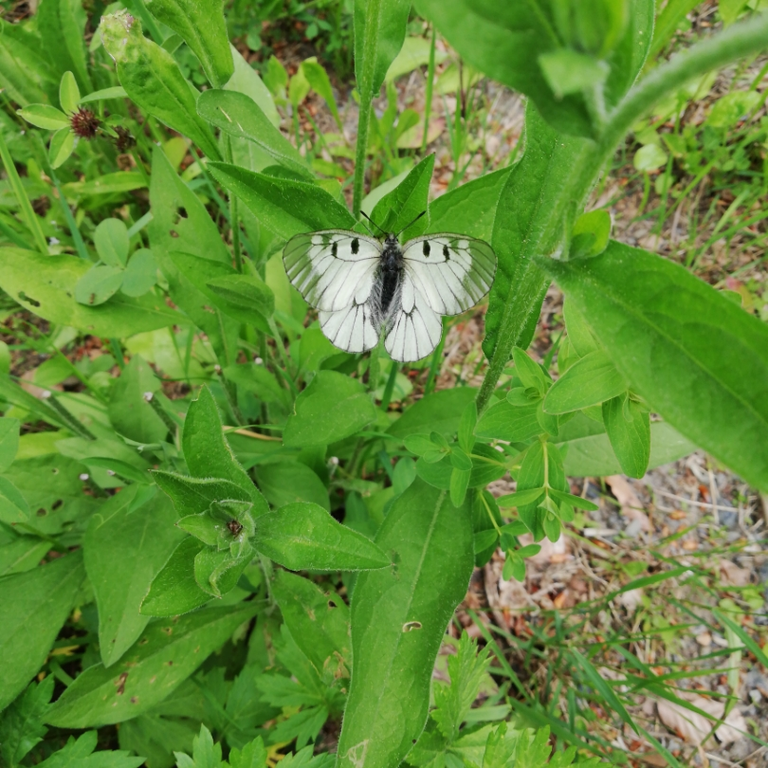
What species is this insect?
Parnassius mnemosyne
